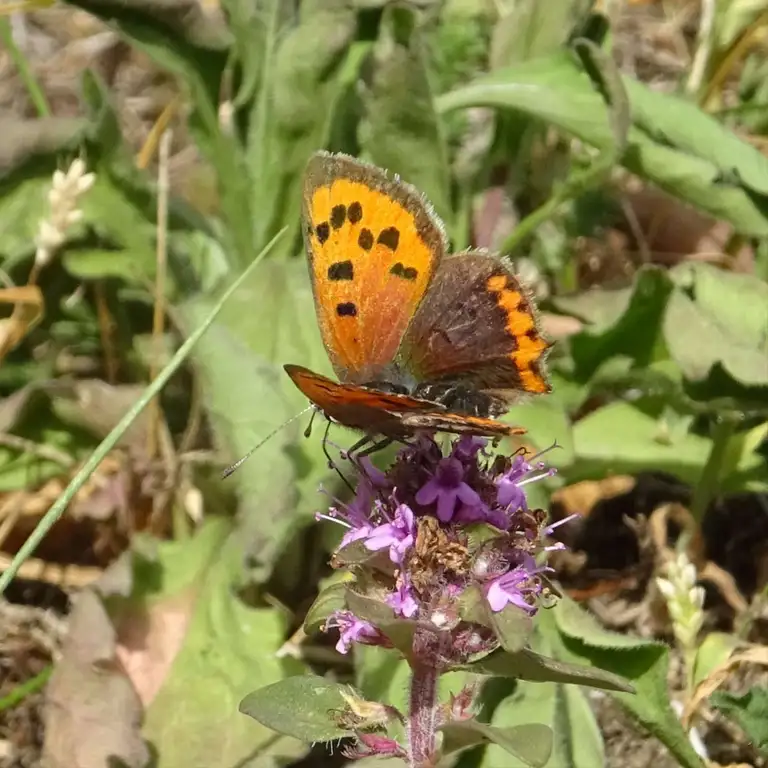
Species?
Lycaena phlaeas
